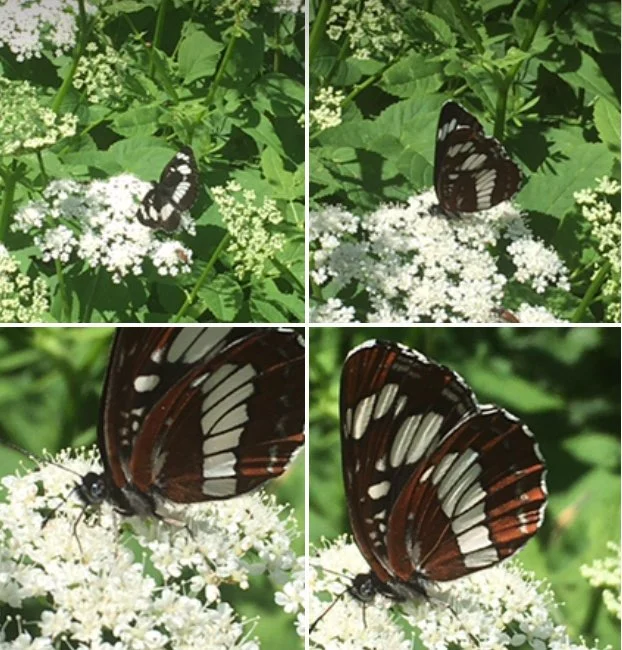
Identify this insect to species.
Neptis rivularis
